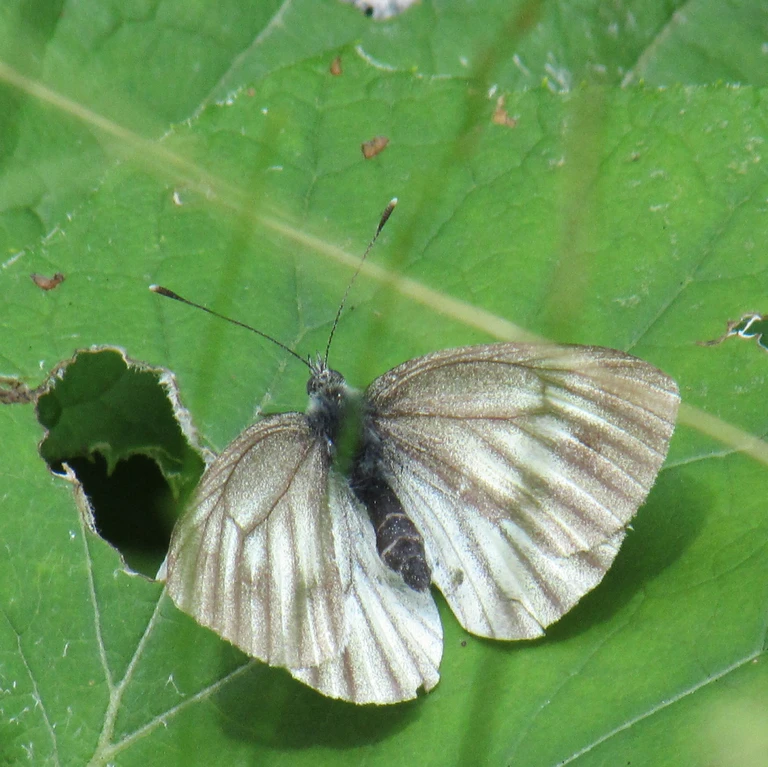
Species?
Pieris bryoniae
